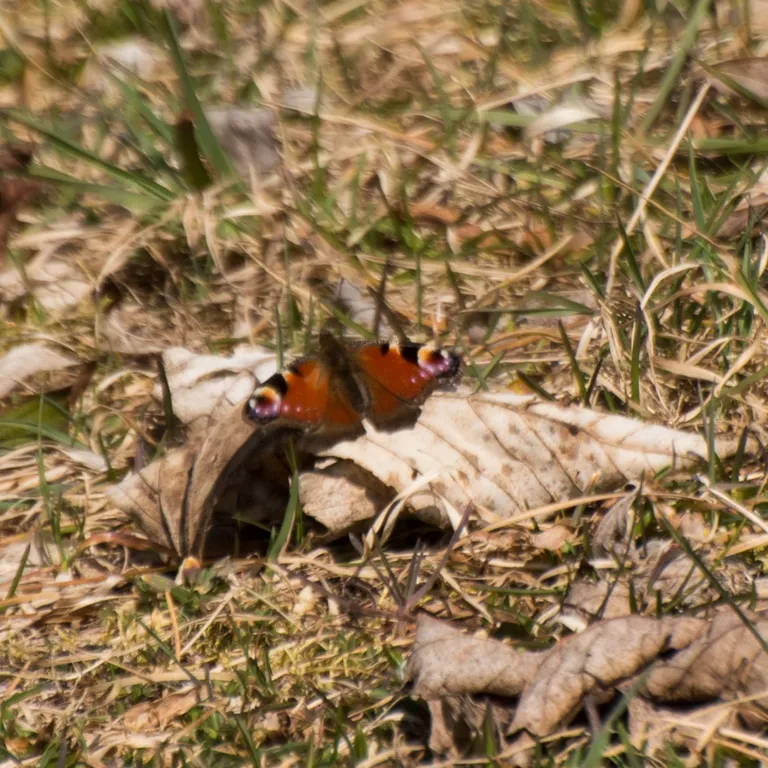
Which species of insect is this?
Aglais io
